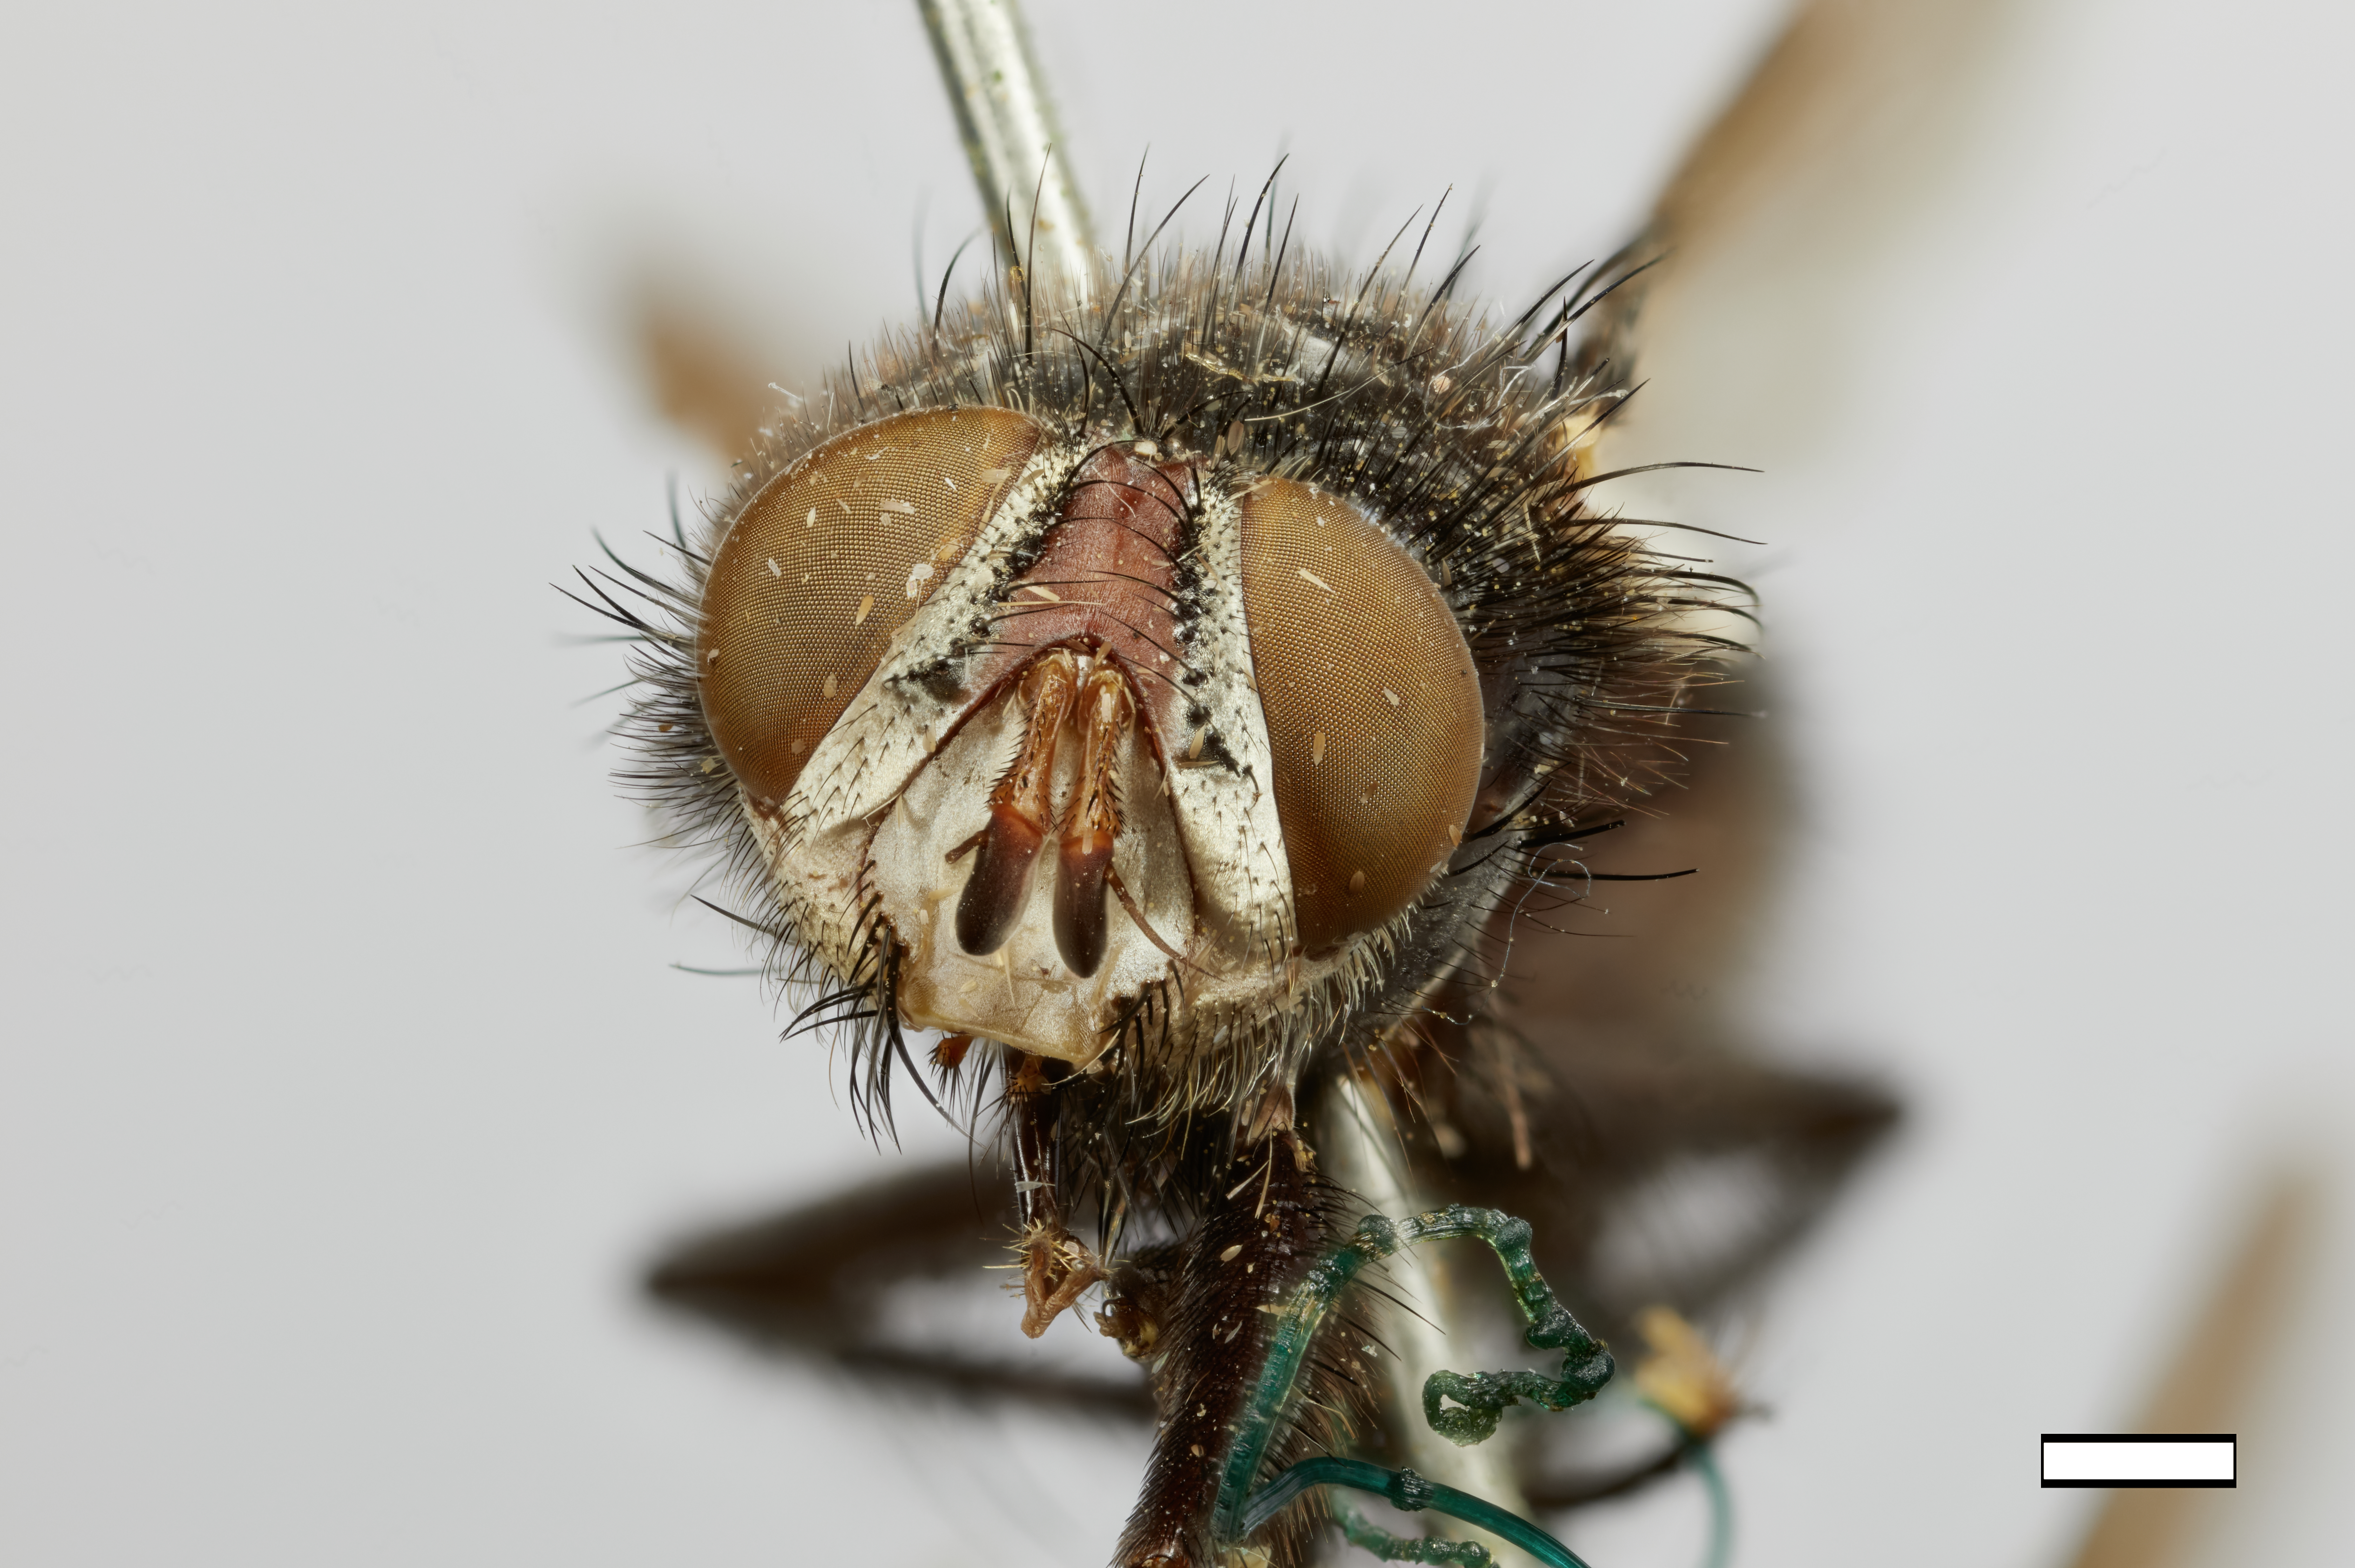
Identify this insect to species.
Larvaevoropsis orientalis
